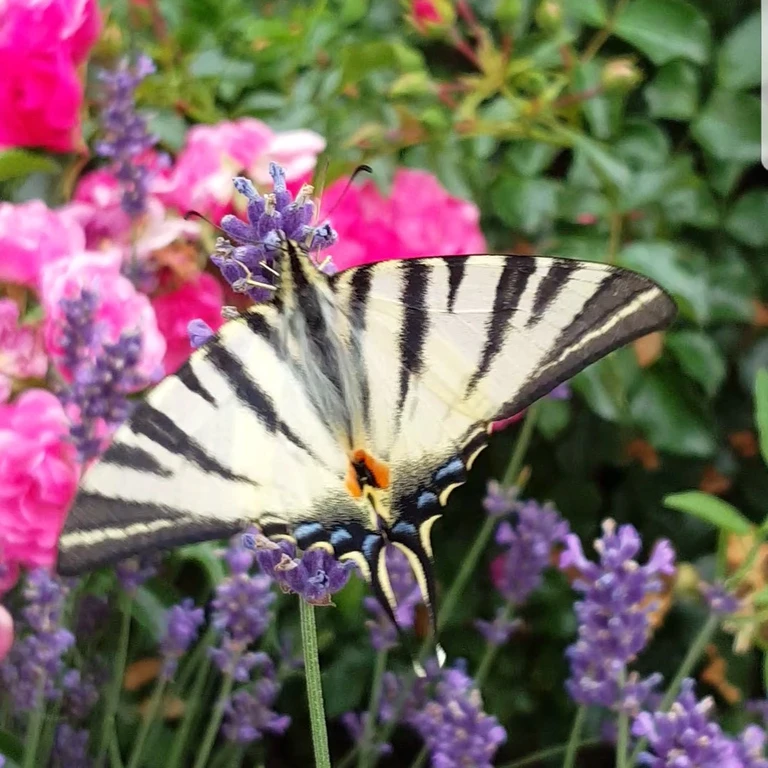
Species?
Iphiclides podalirius
